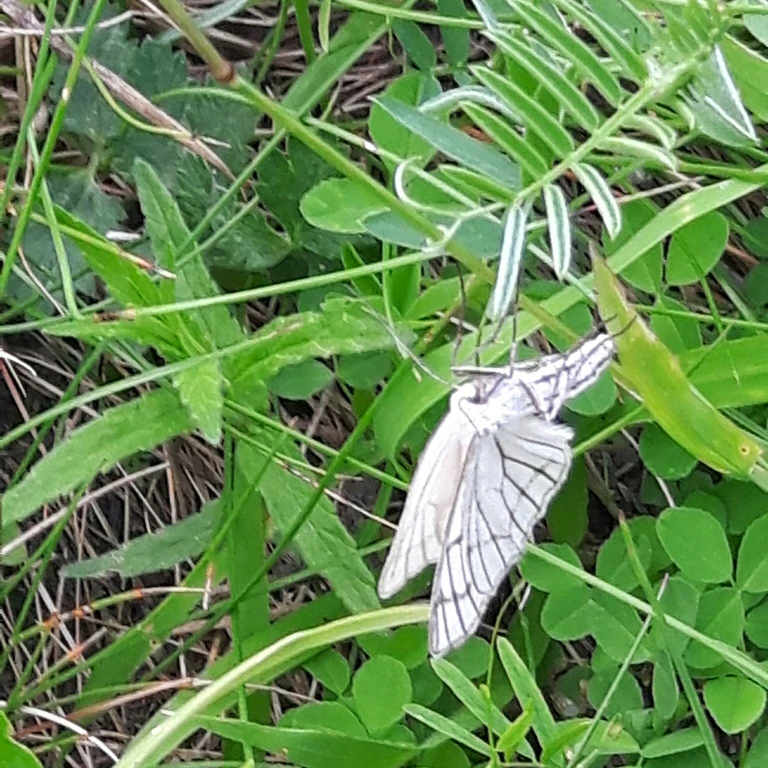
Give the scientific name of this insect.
Siona lineata
